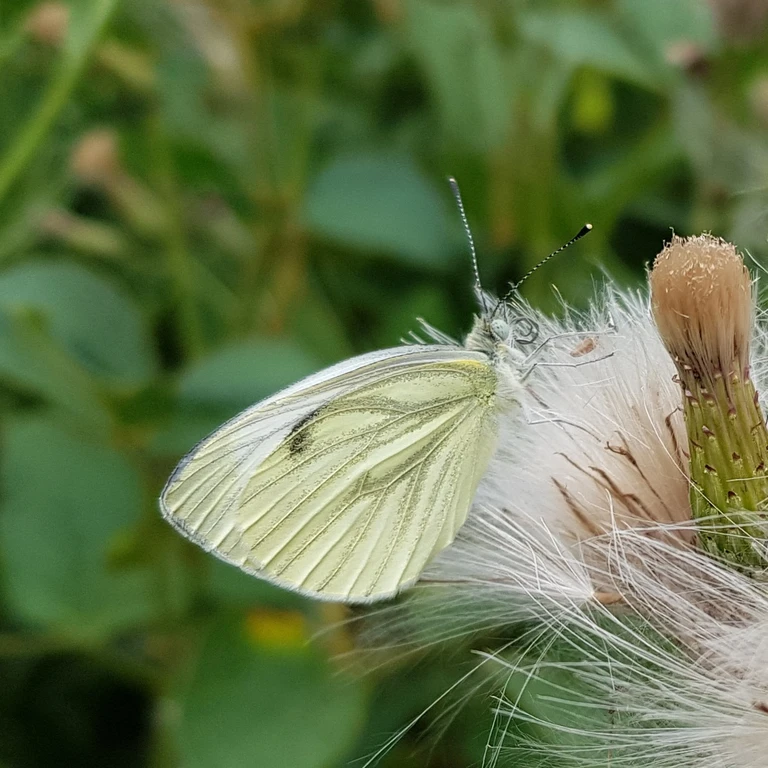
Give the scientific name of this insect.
Pieris napi
